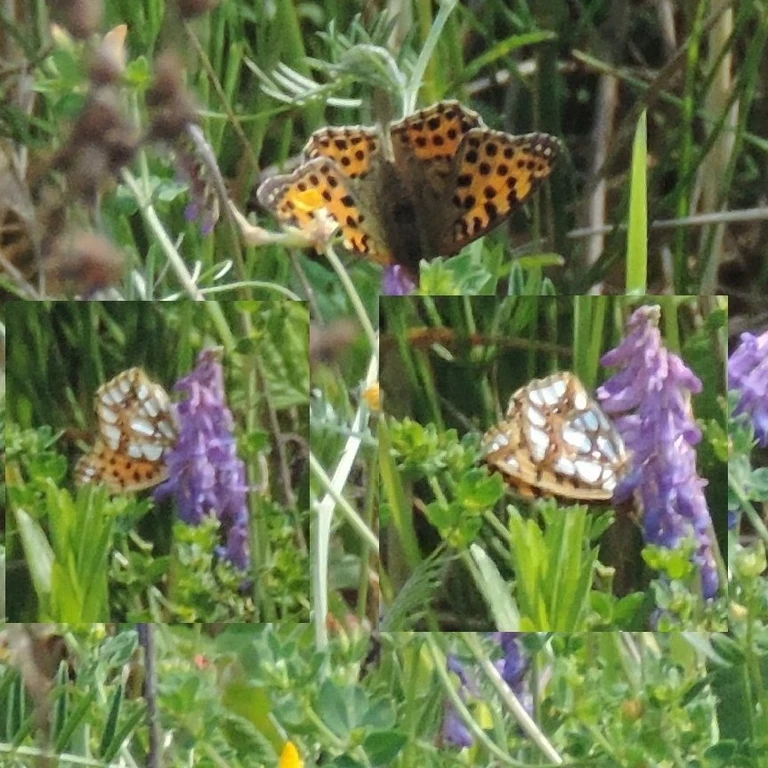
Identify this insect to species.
Issoria lathonia
